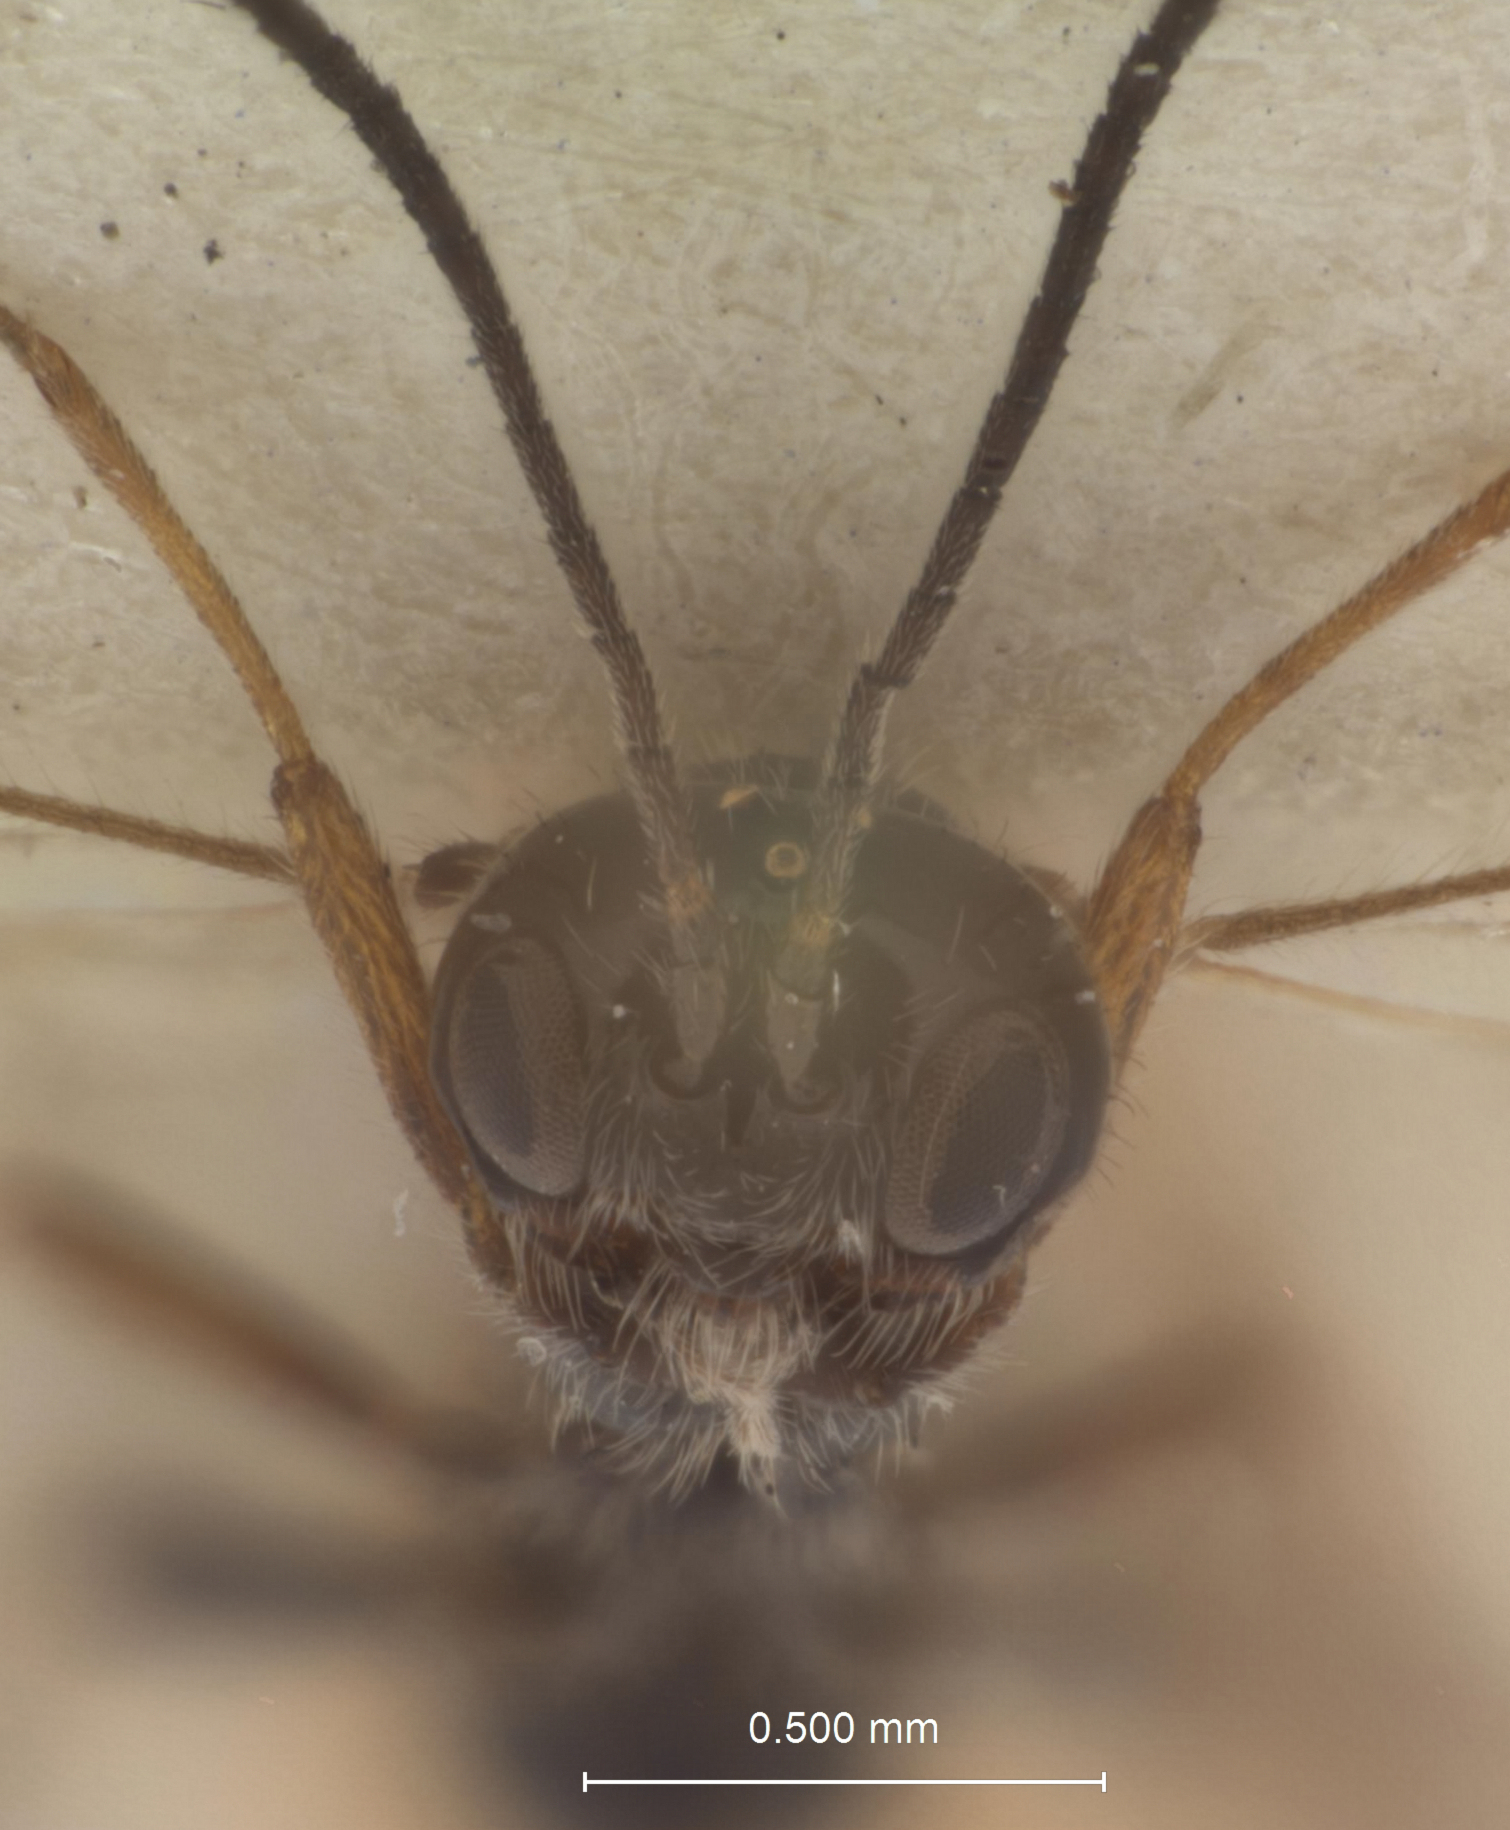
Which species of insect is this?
Dacnusa solstitialis
